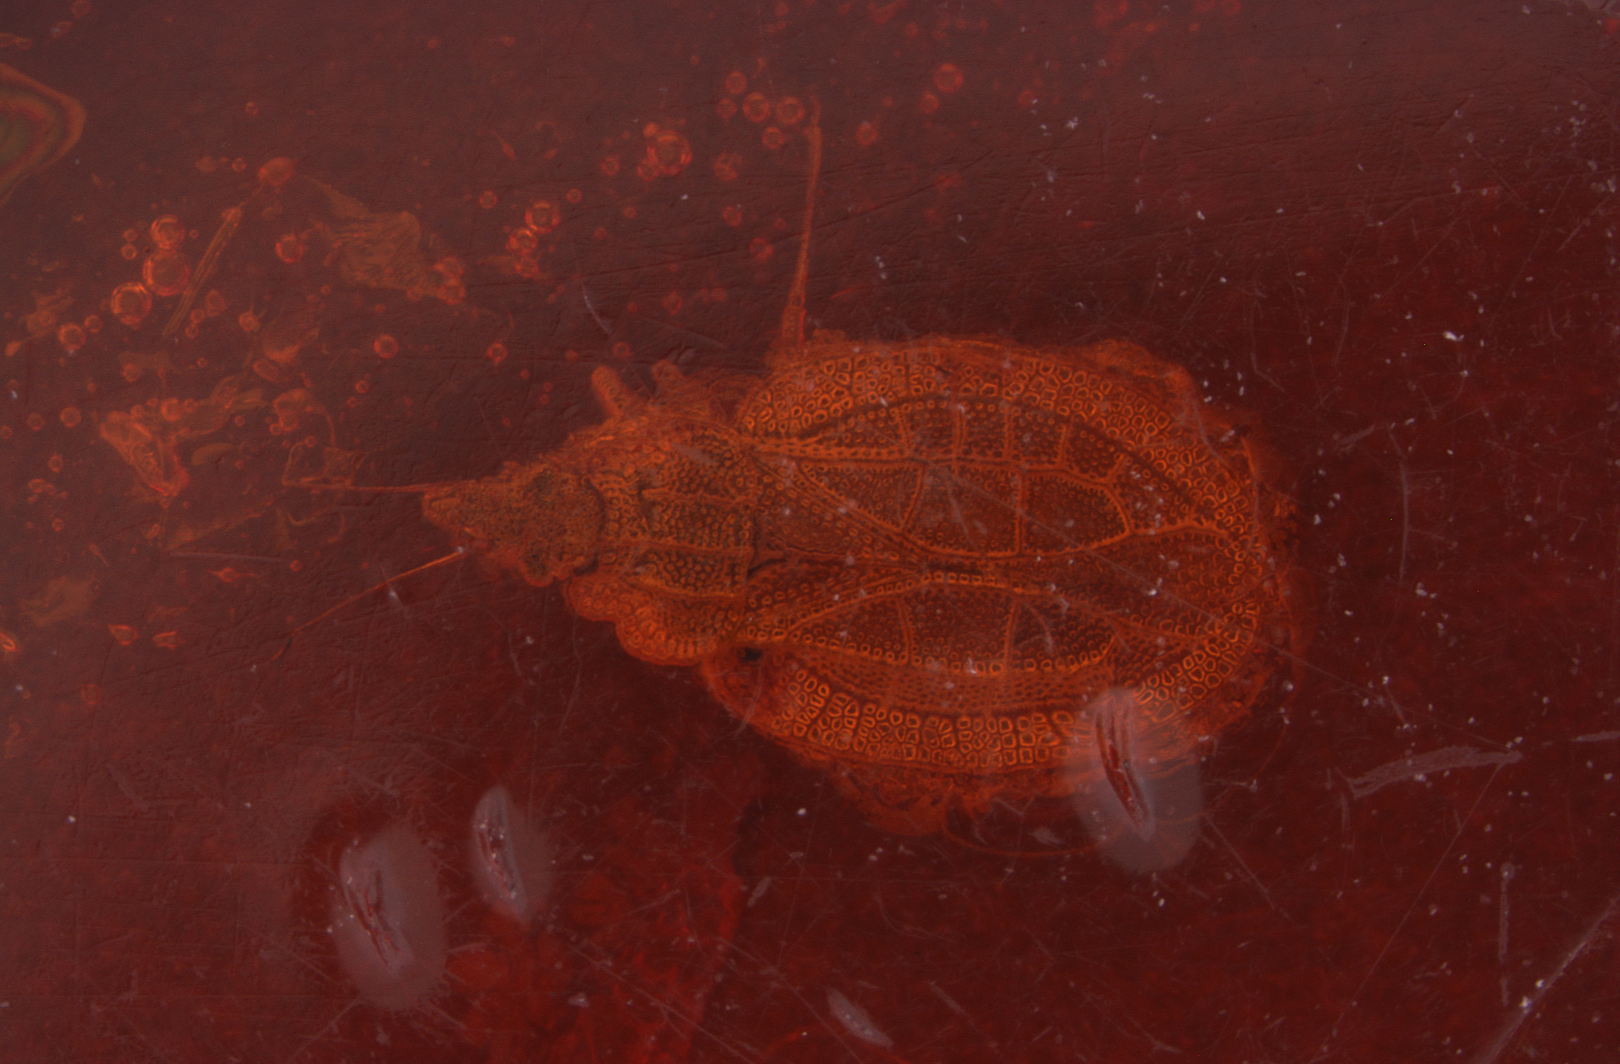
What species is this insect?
Phatnoma baltica
